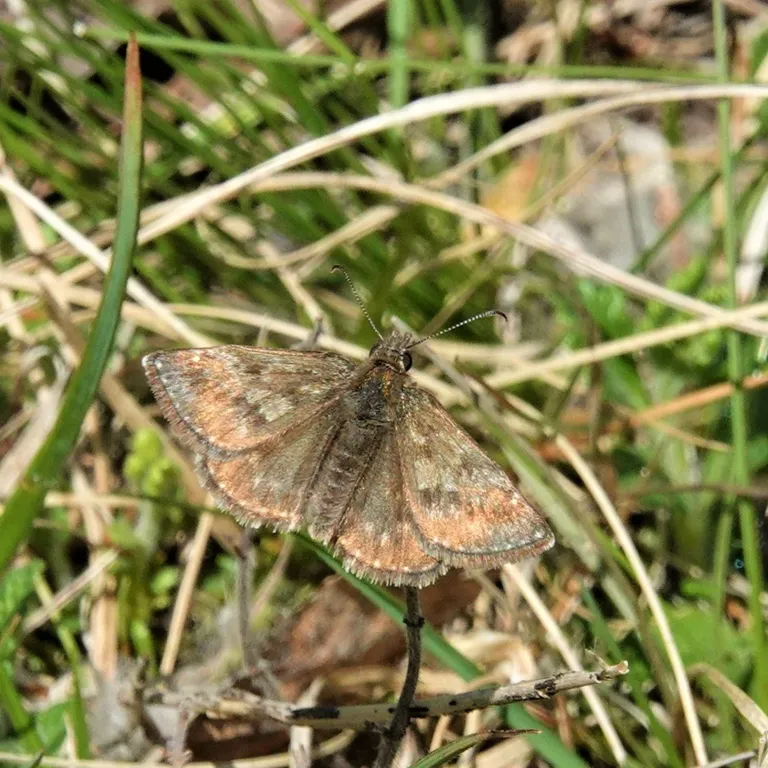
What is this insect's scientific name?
Erynnis tages
